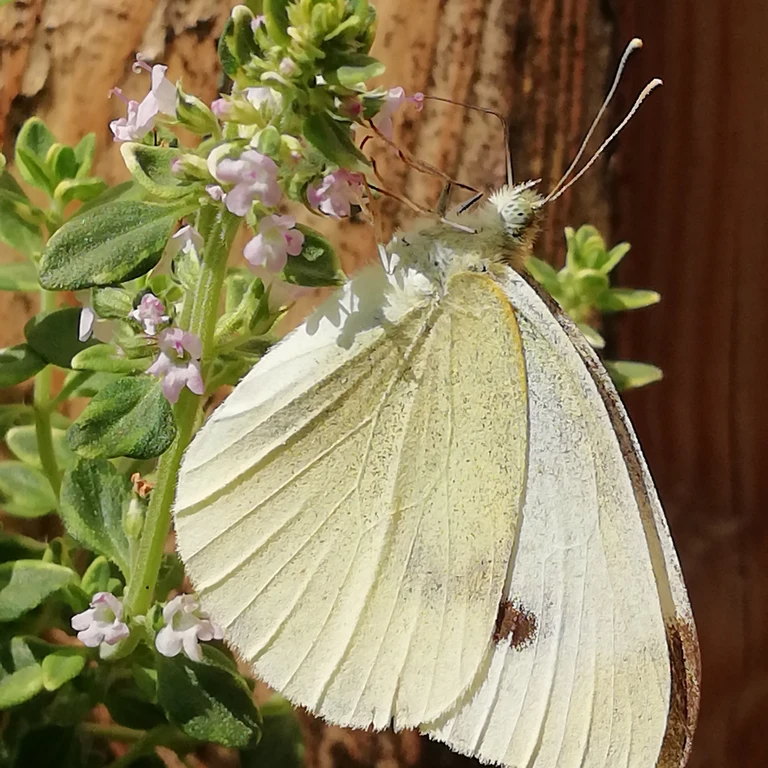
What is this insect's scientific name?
Pieris rapae
